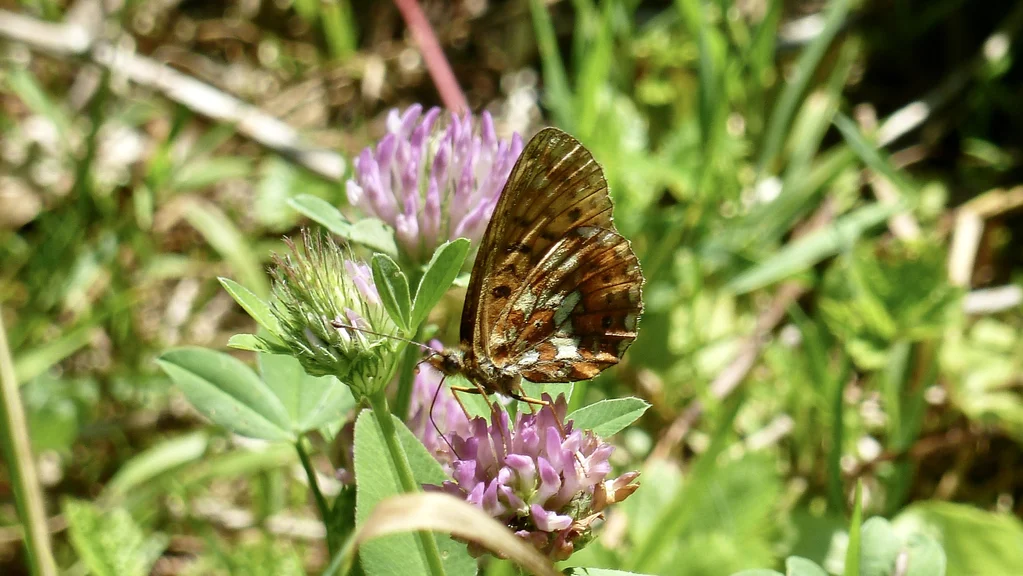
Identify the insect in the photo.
Boloria euphrosyne (also Clossiana euphrosyne)
